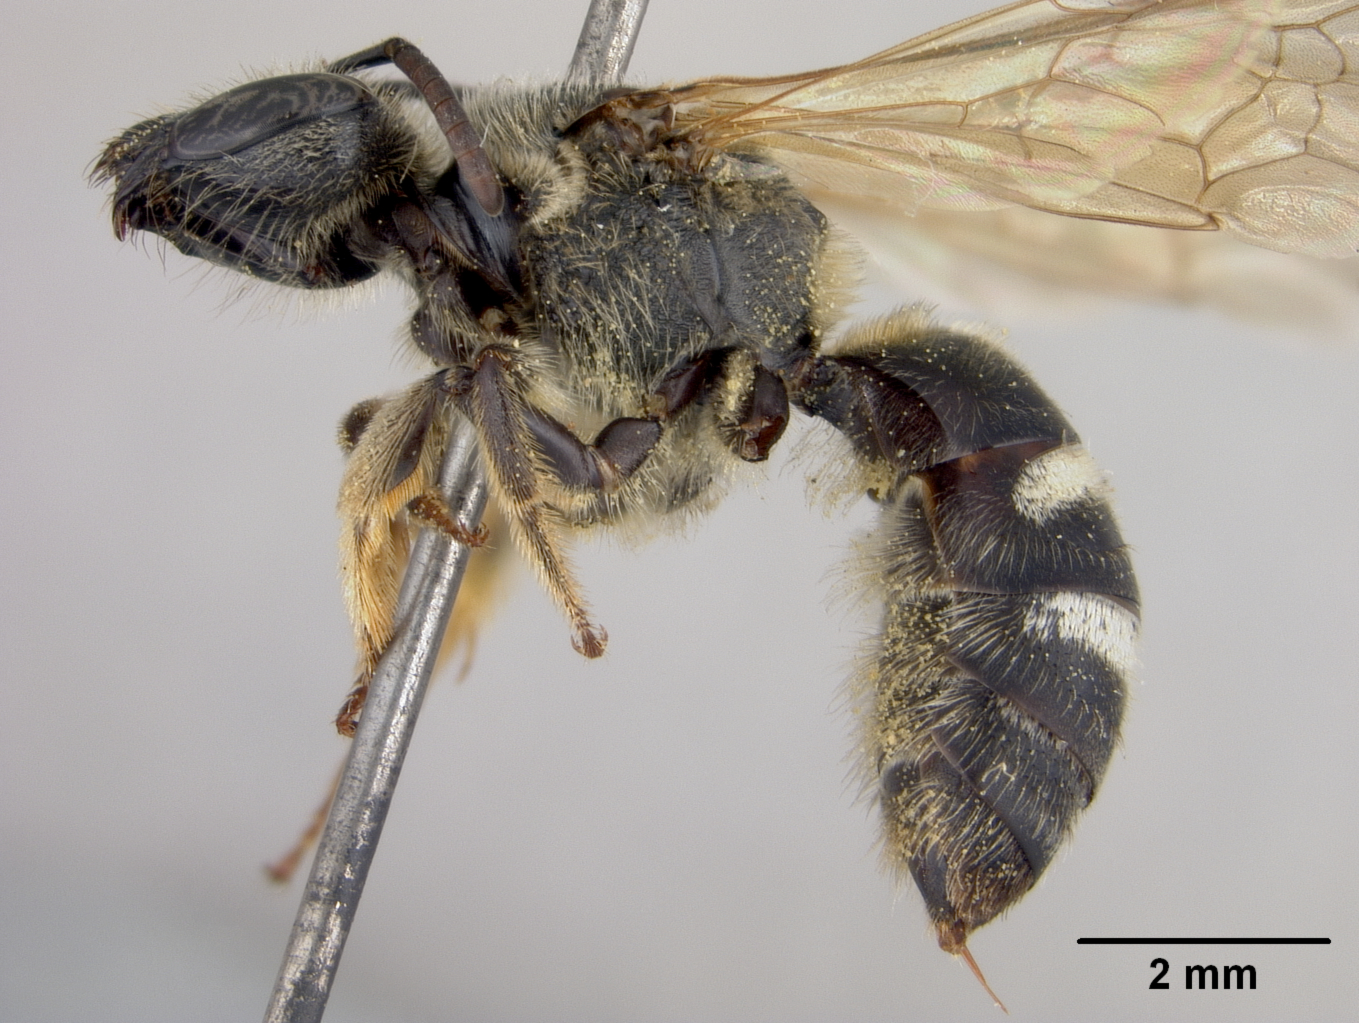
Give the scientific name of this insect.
Lasioglossum acuminatum
